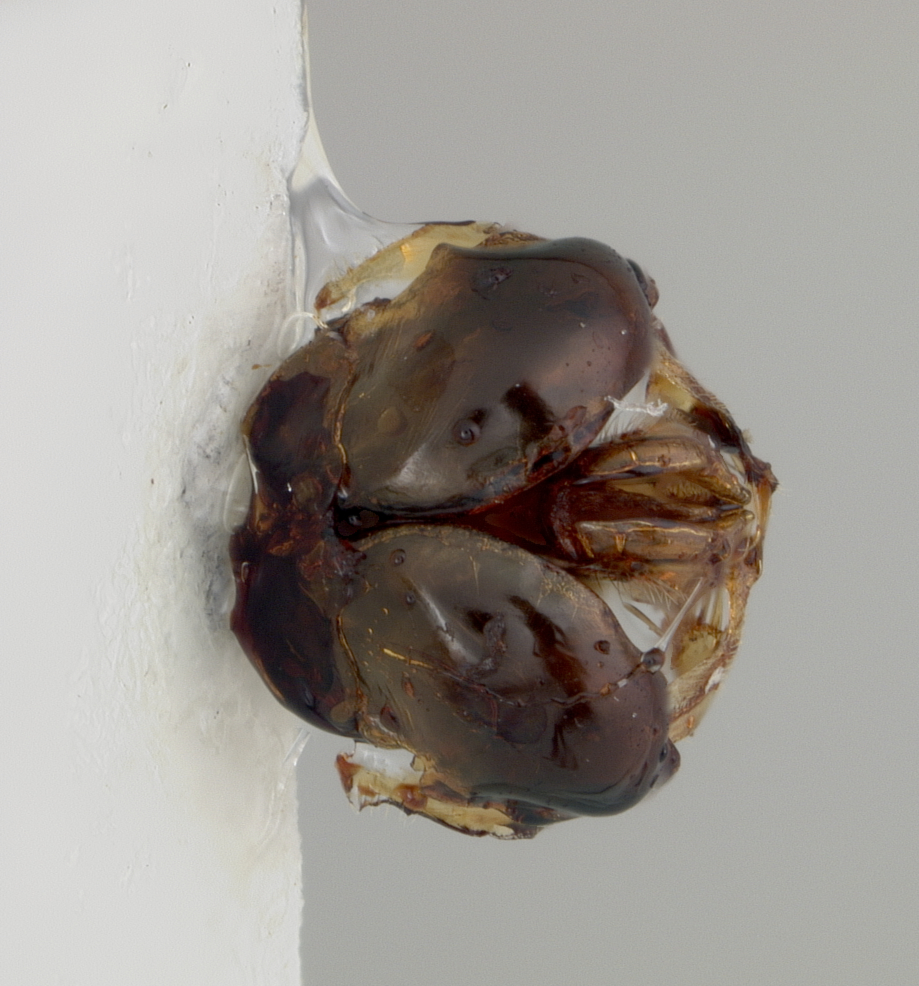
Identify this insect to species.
Halictus farquhari
